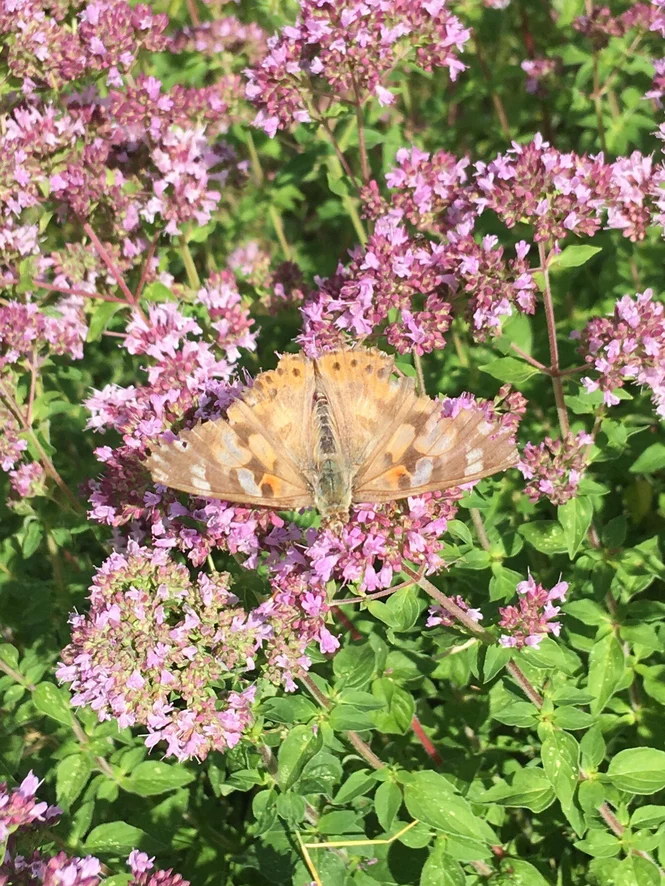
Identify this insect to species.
Vanessa cardui
